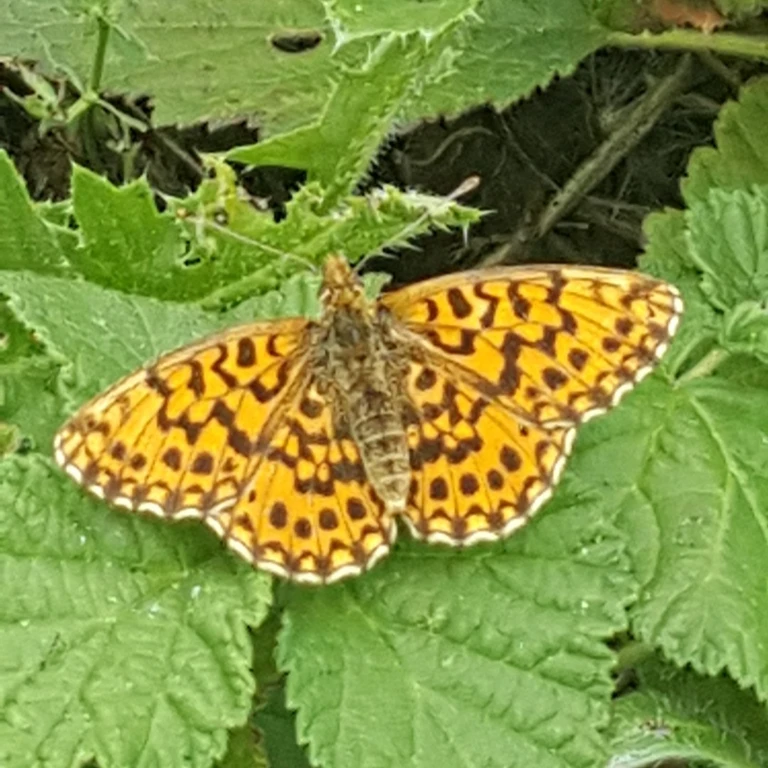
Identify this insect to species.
Boloria dia
